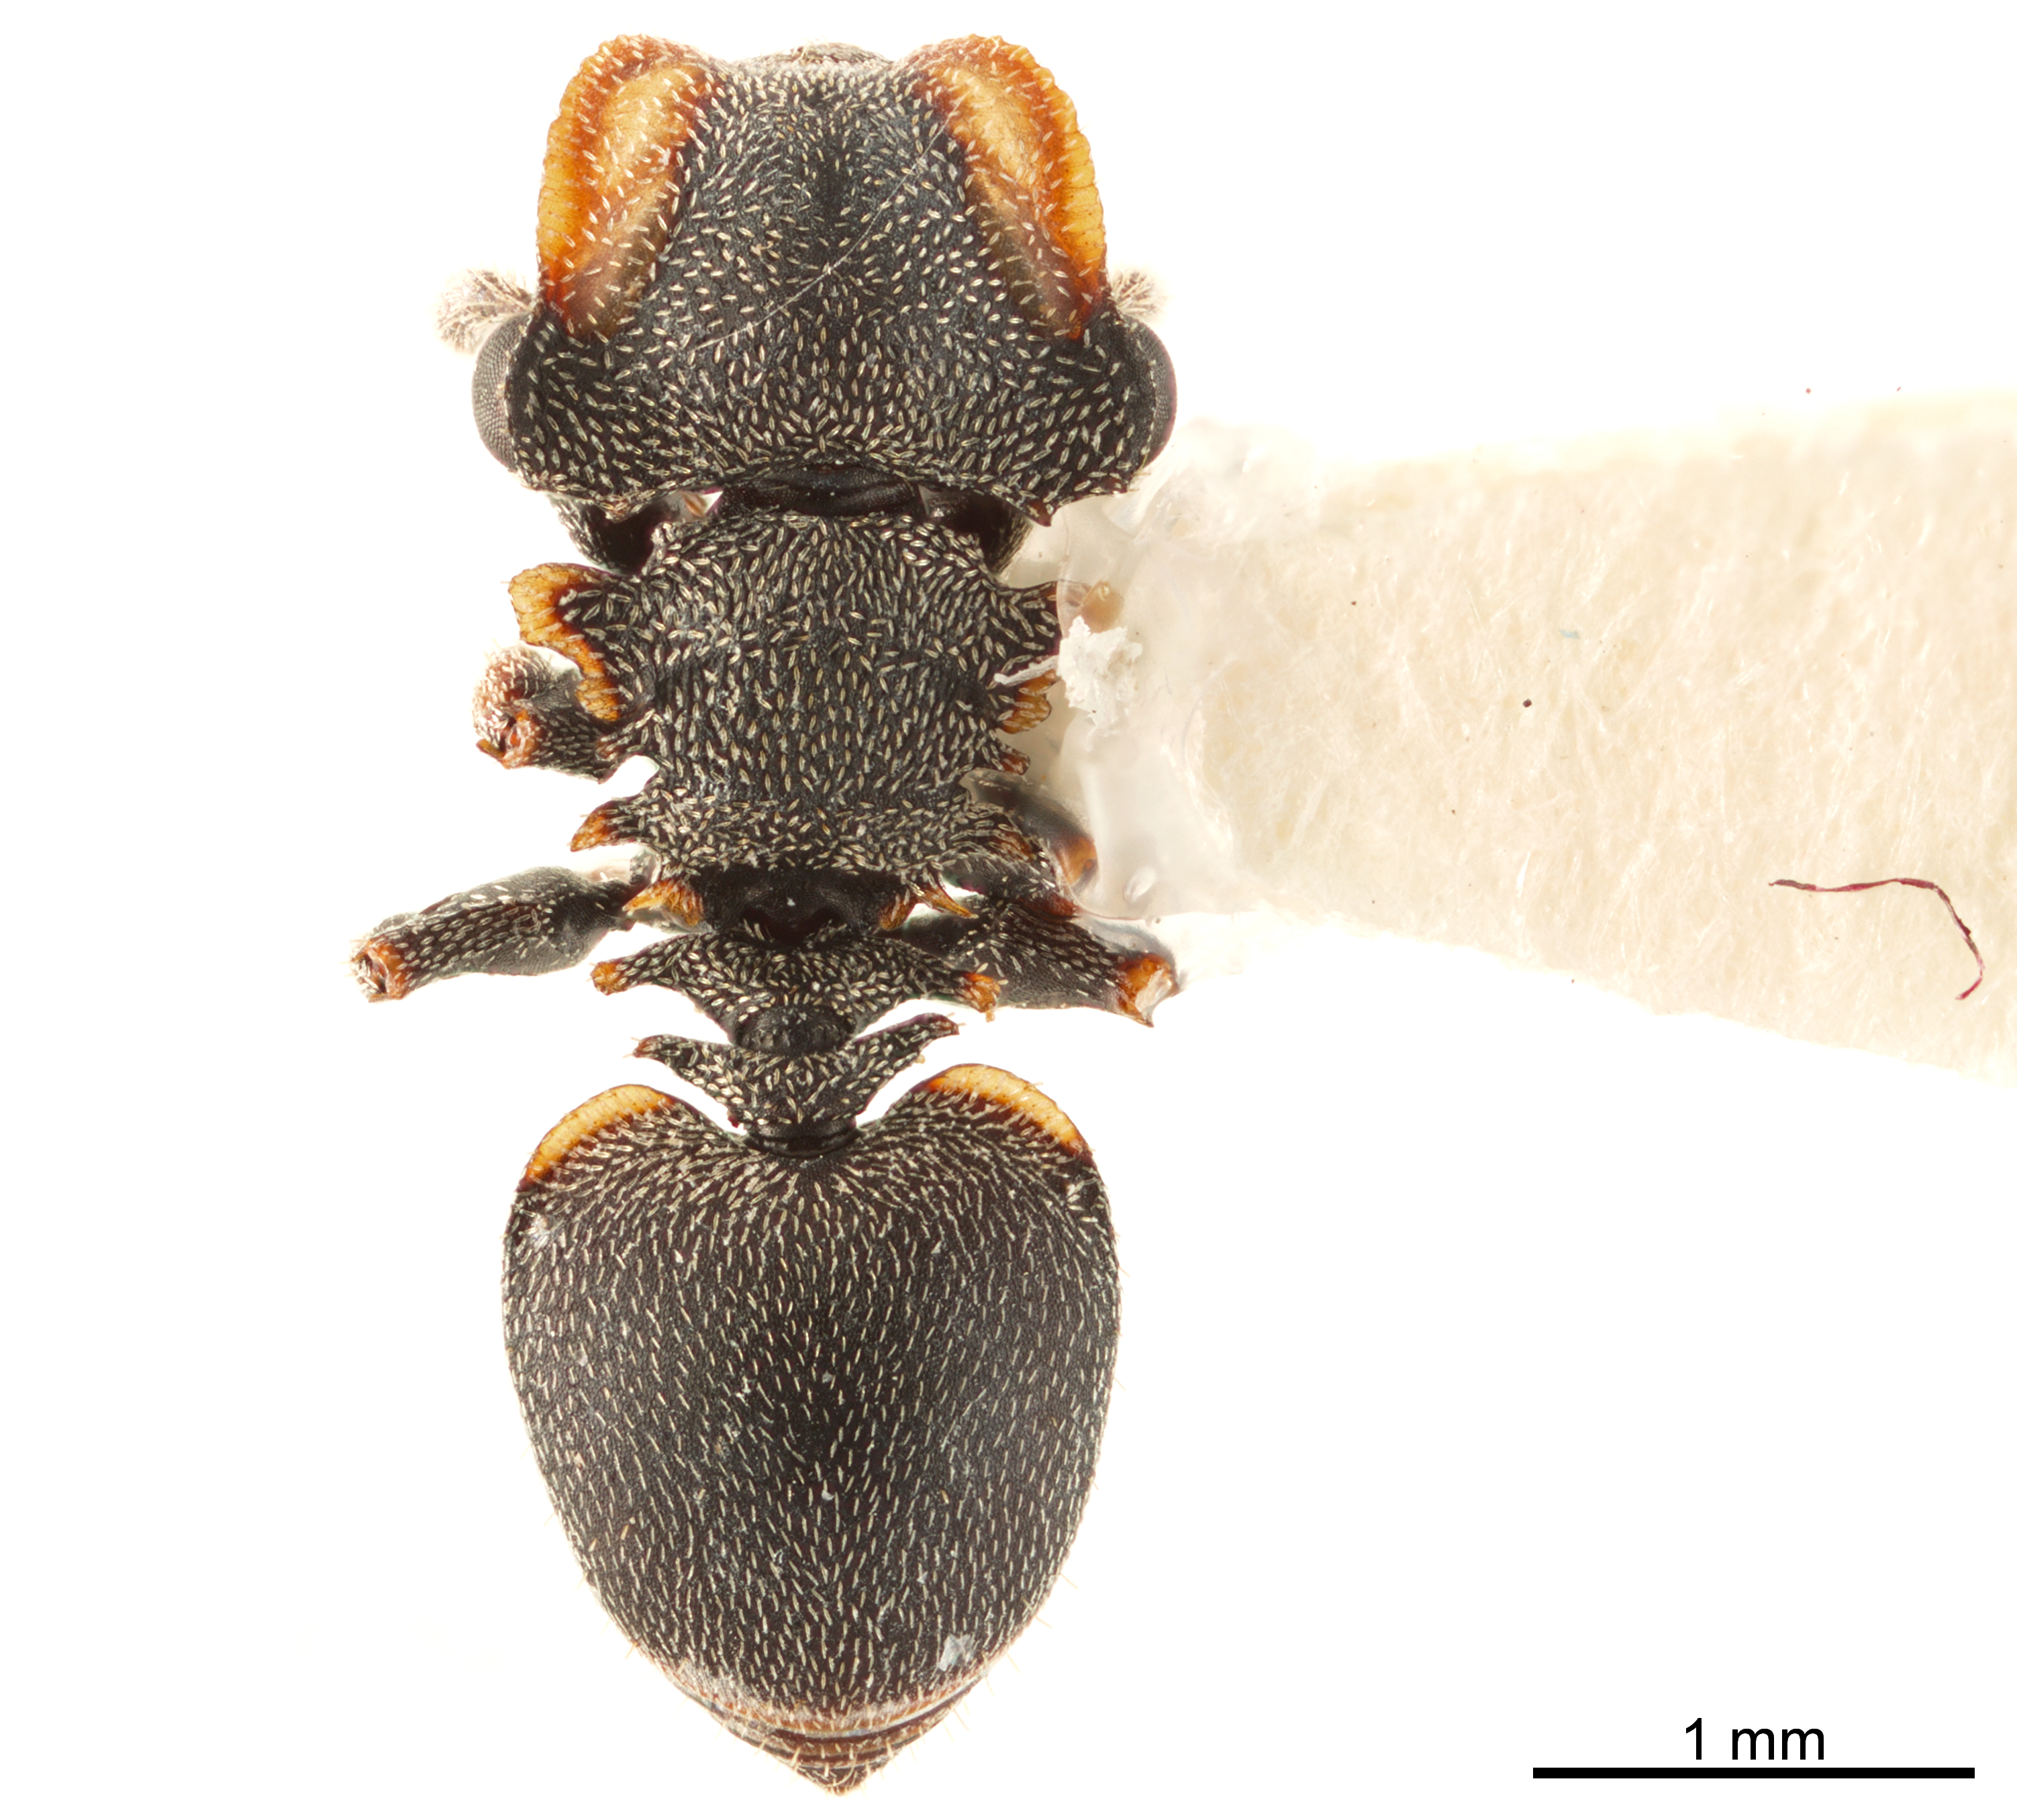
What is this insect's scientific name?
Cephalocattarus waorani
